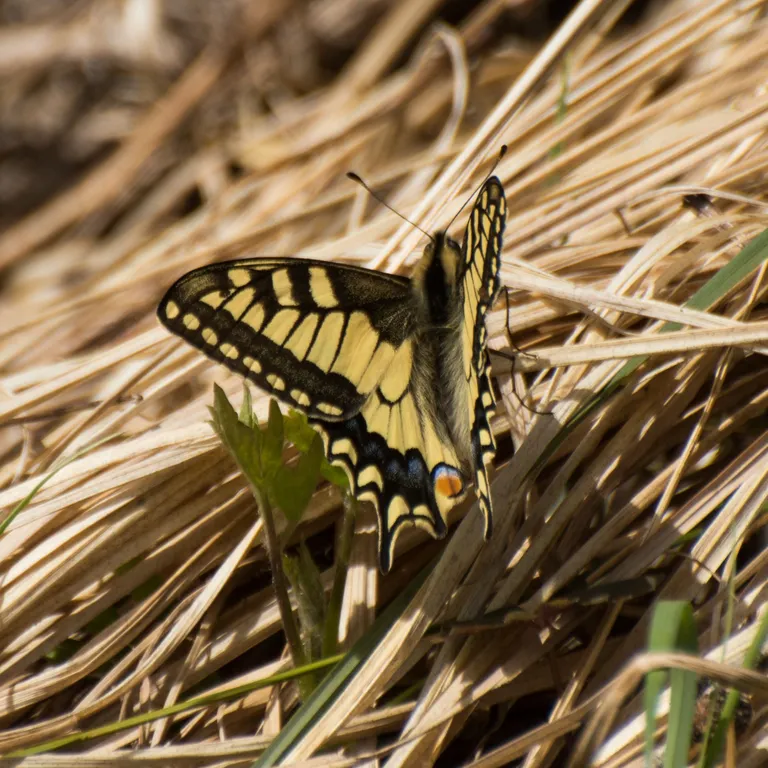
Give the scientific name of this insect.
Papilio machaon
